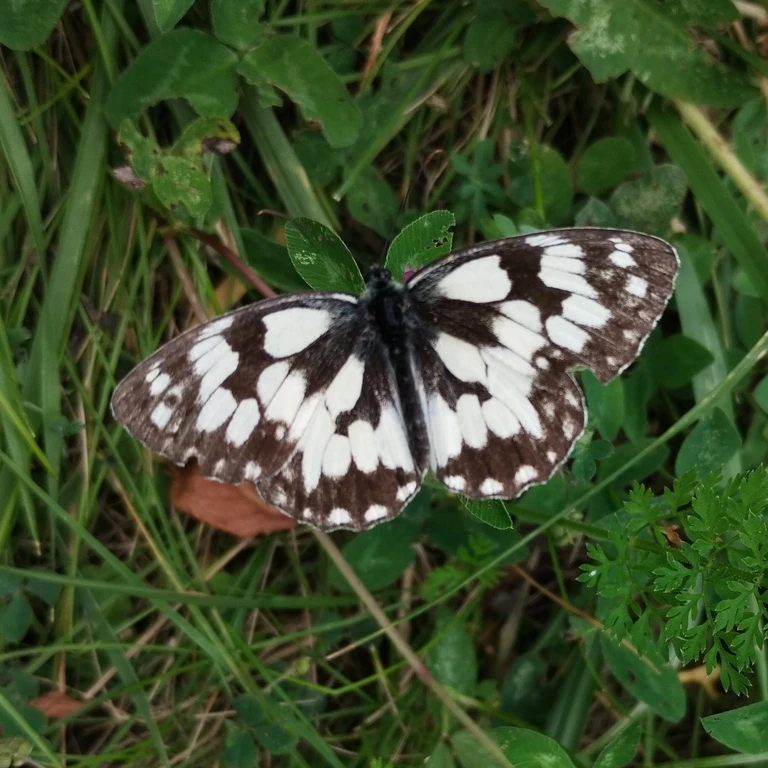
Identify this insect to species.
Melanargia galathea
